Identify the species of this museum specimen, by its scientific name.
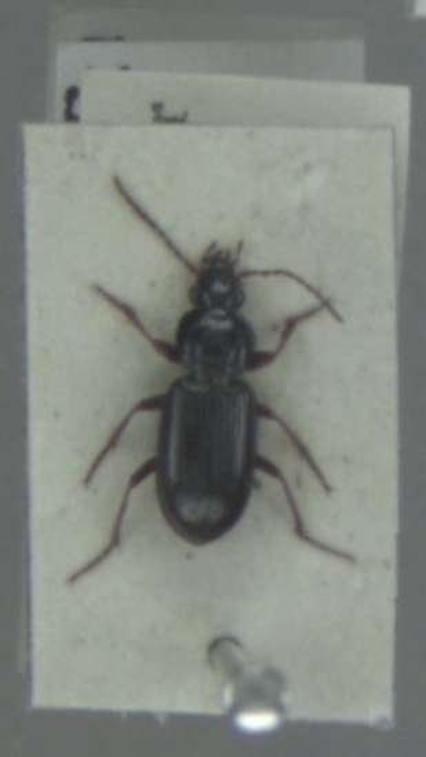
Pterostichus strenuus
